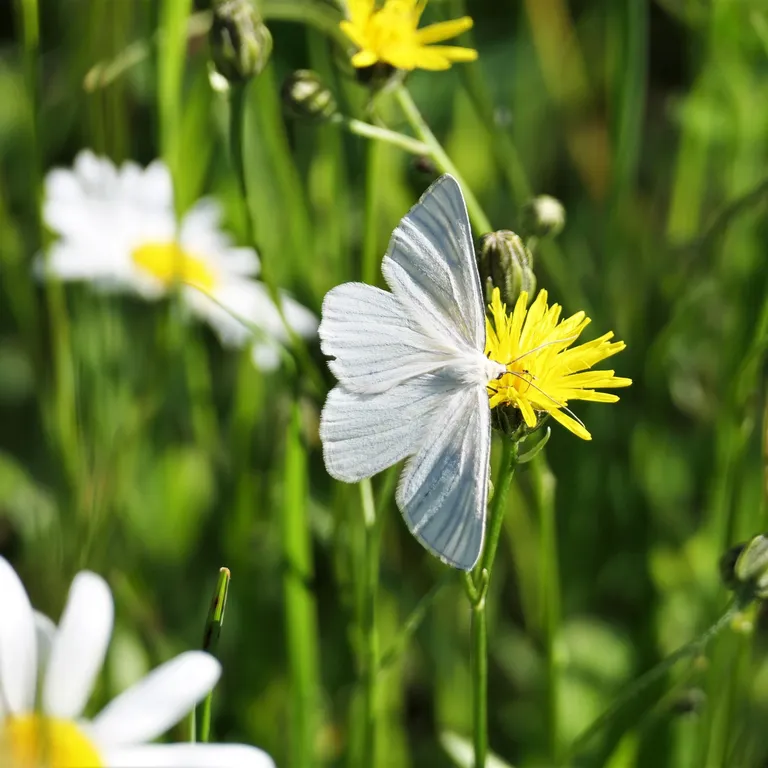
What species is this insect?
Siona lineata
